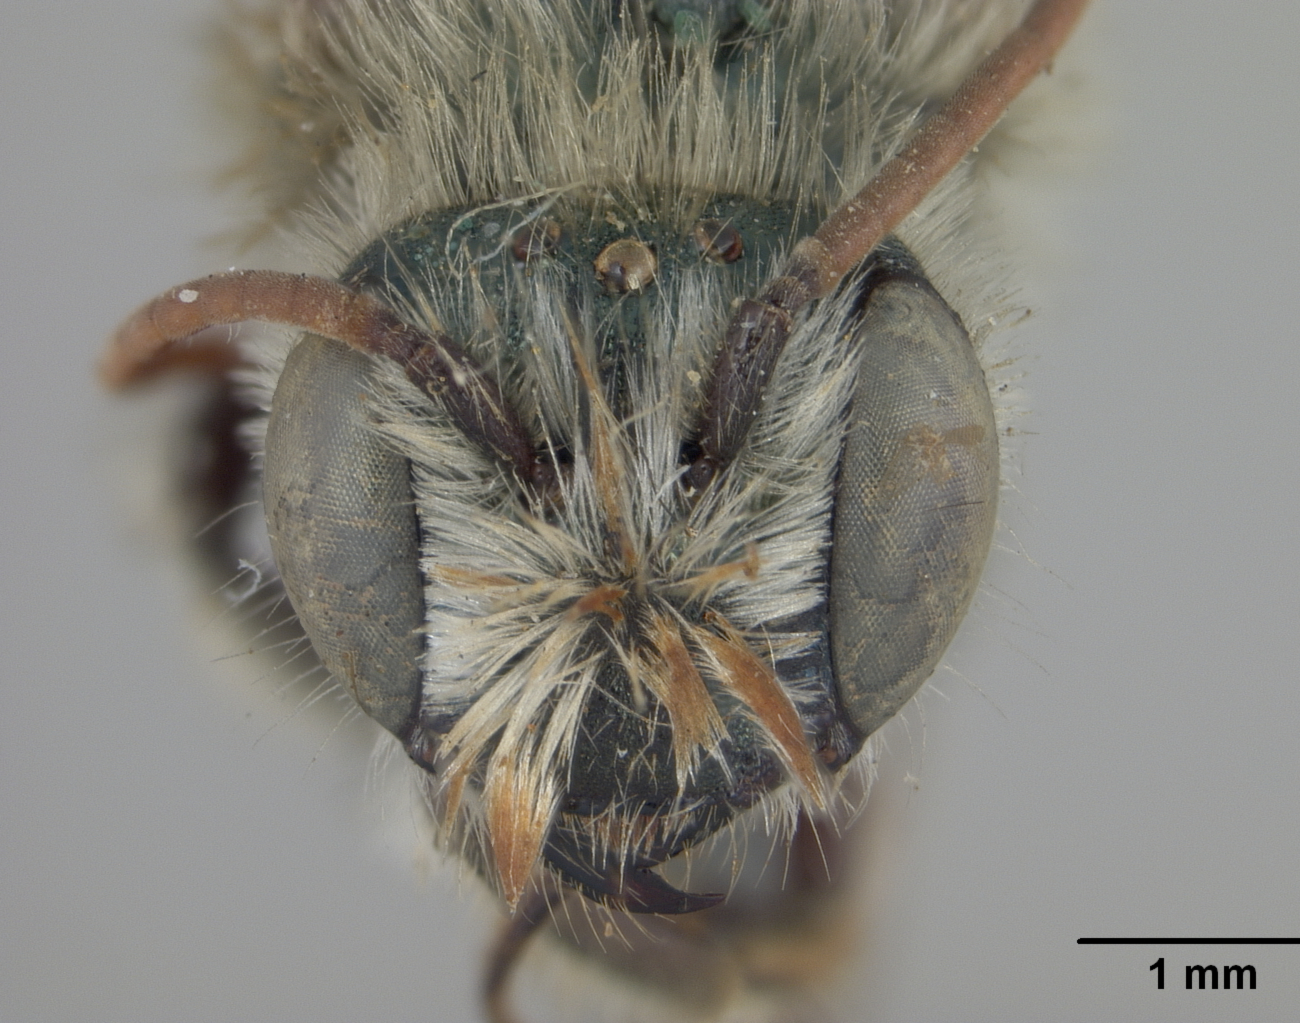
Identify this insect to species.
Osmia cockerelli
